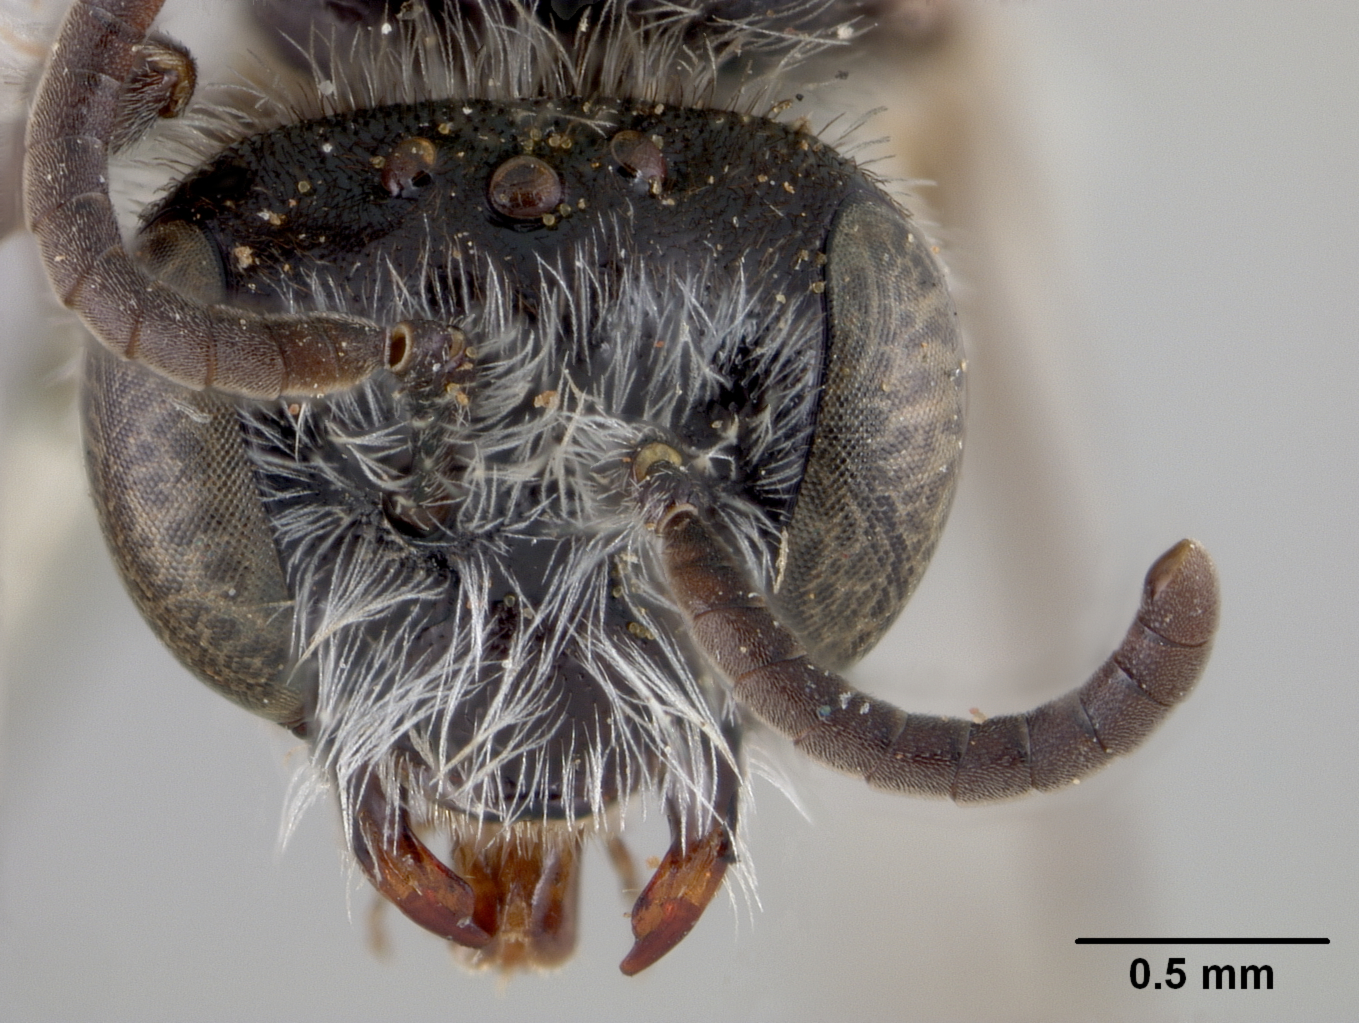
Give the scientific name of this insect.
Halictoides ilicifoliae
